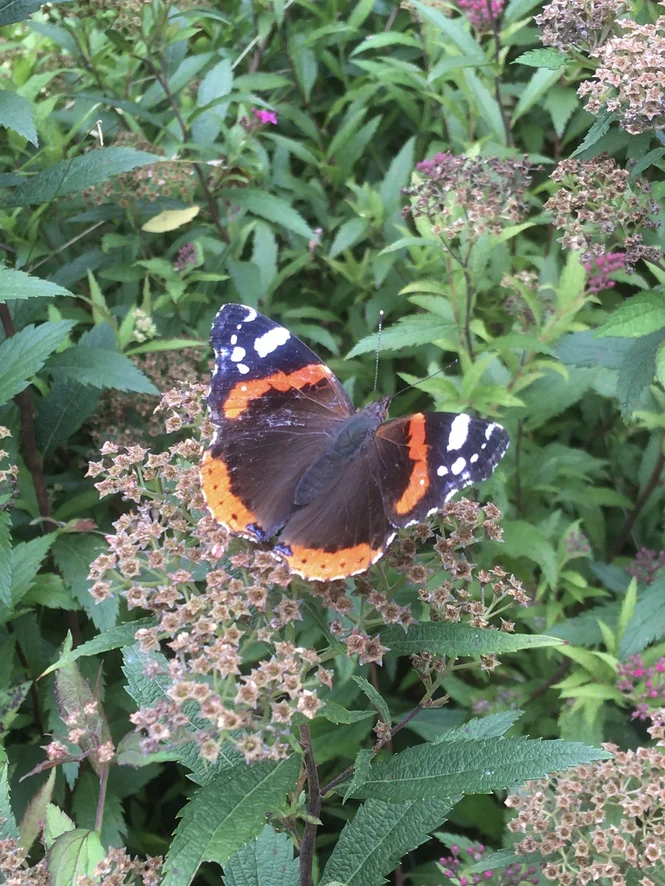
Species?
Vanessa atalanta
